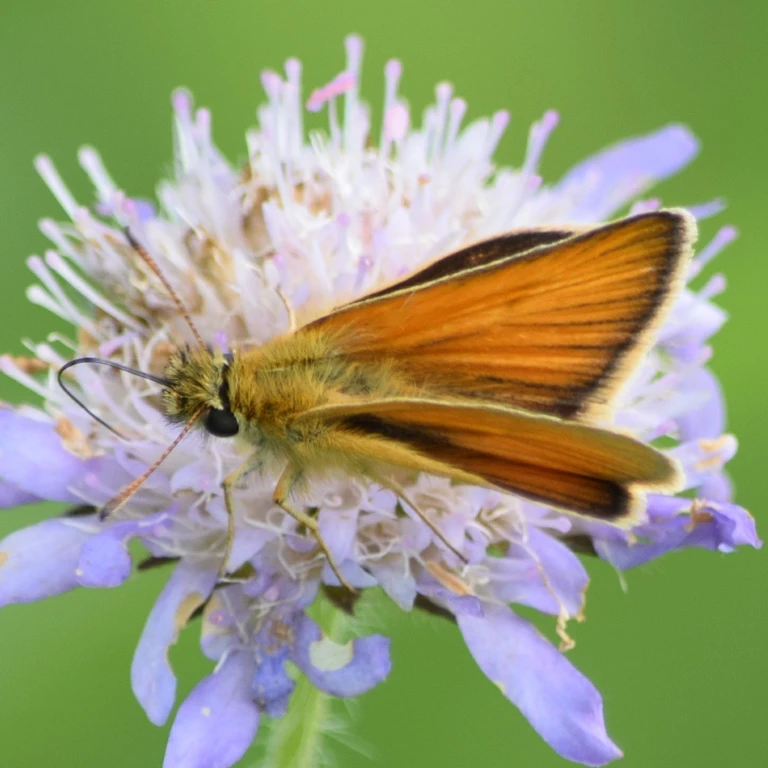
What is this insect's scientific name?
Thymelicus lineola
